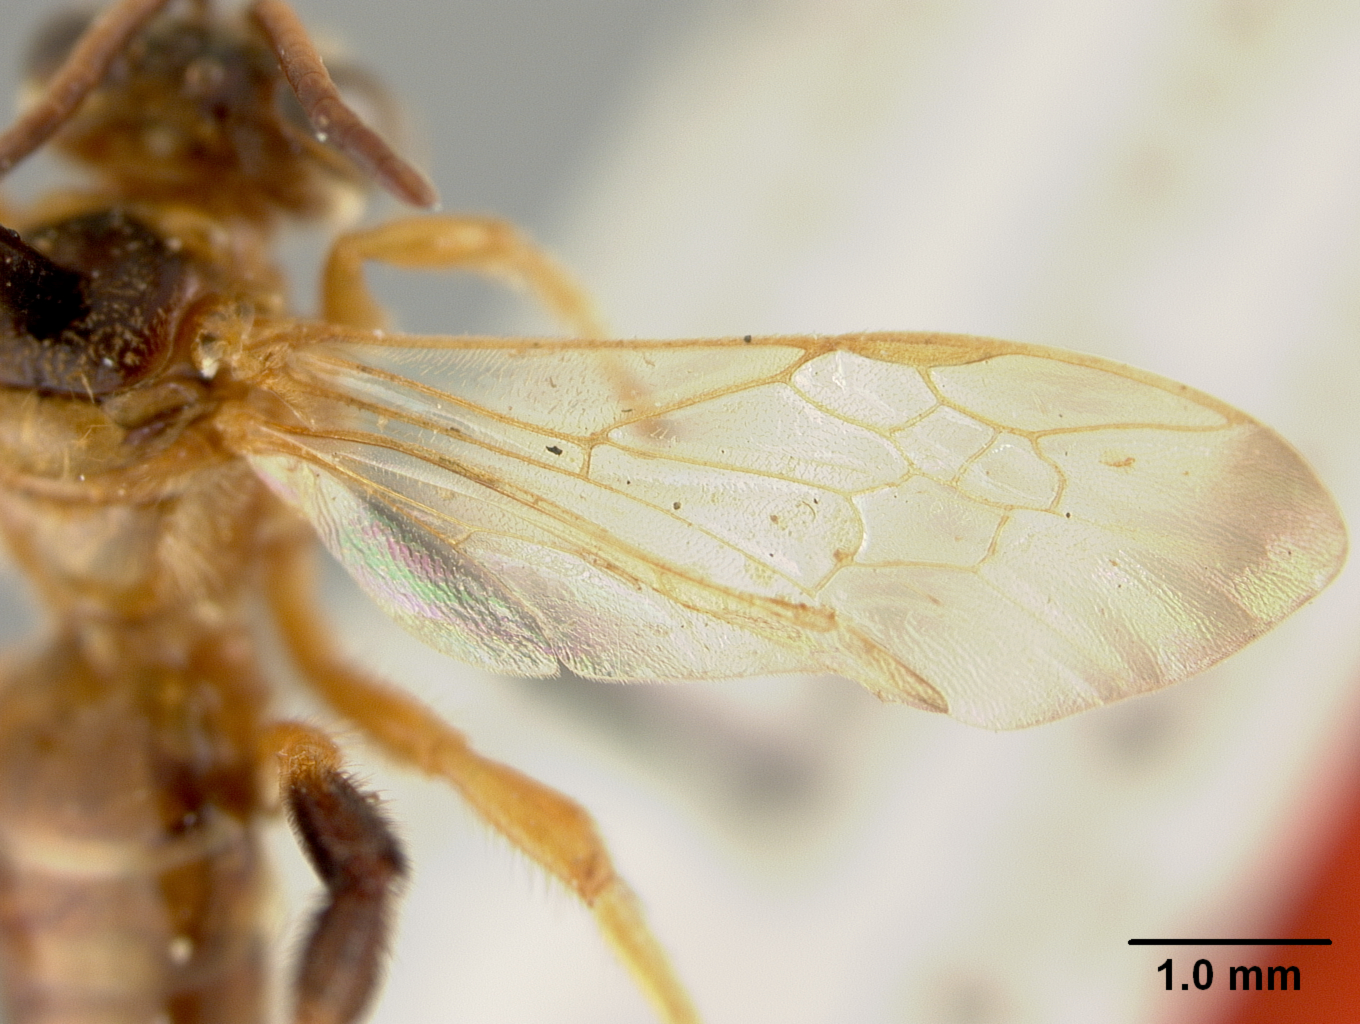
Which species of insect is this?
Osiris panamensis
